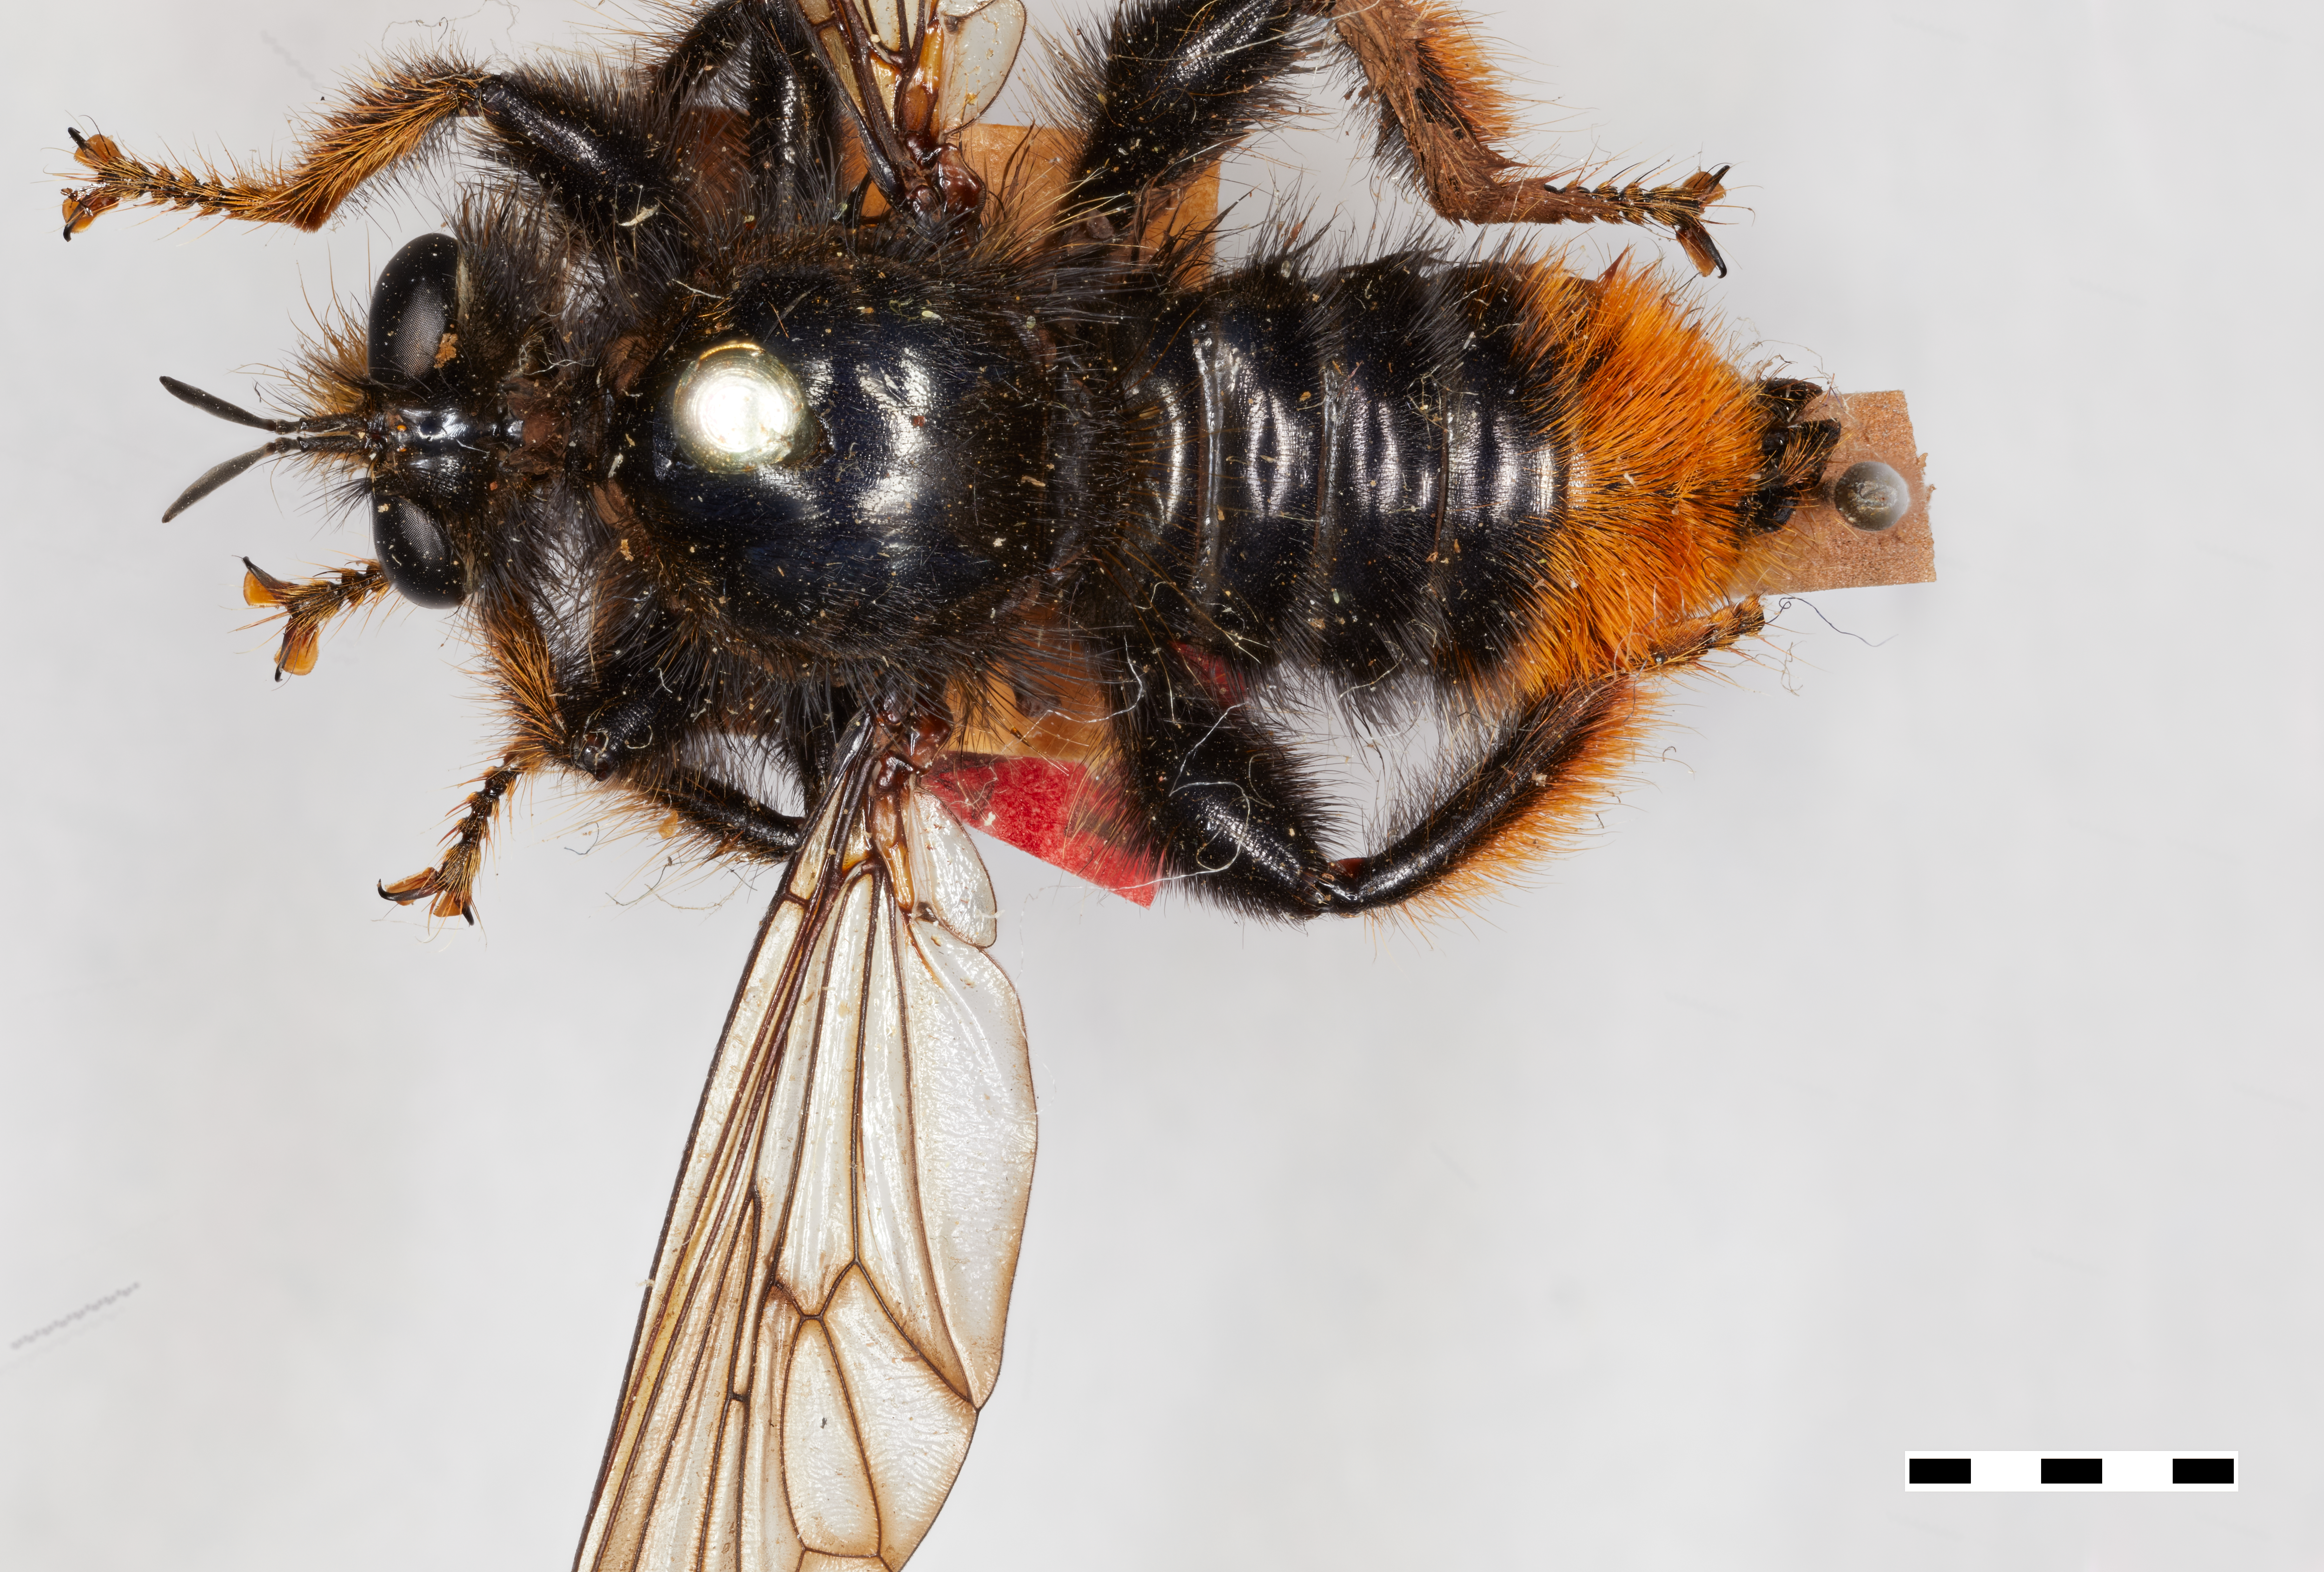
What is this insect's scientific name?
Laphria mitsukurii
